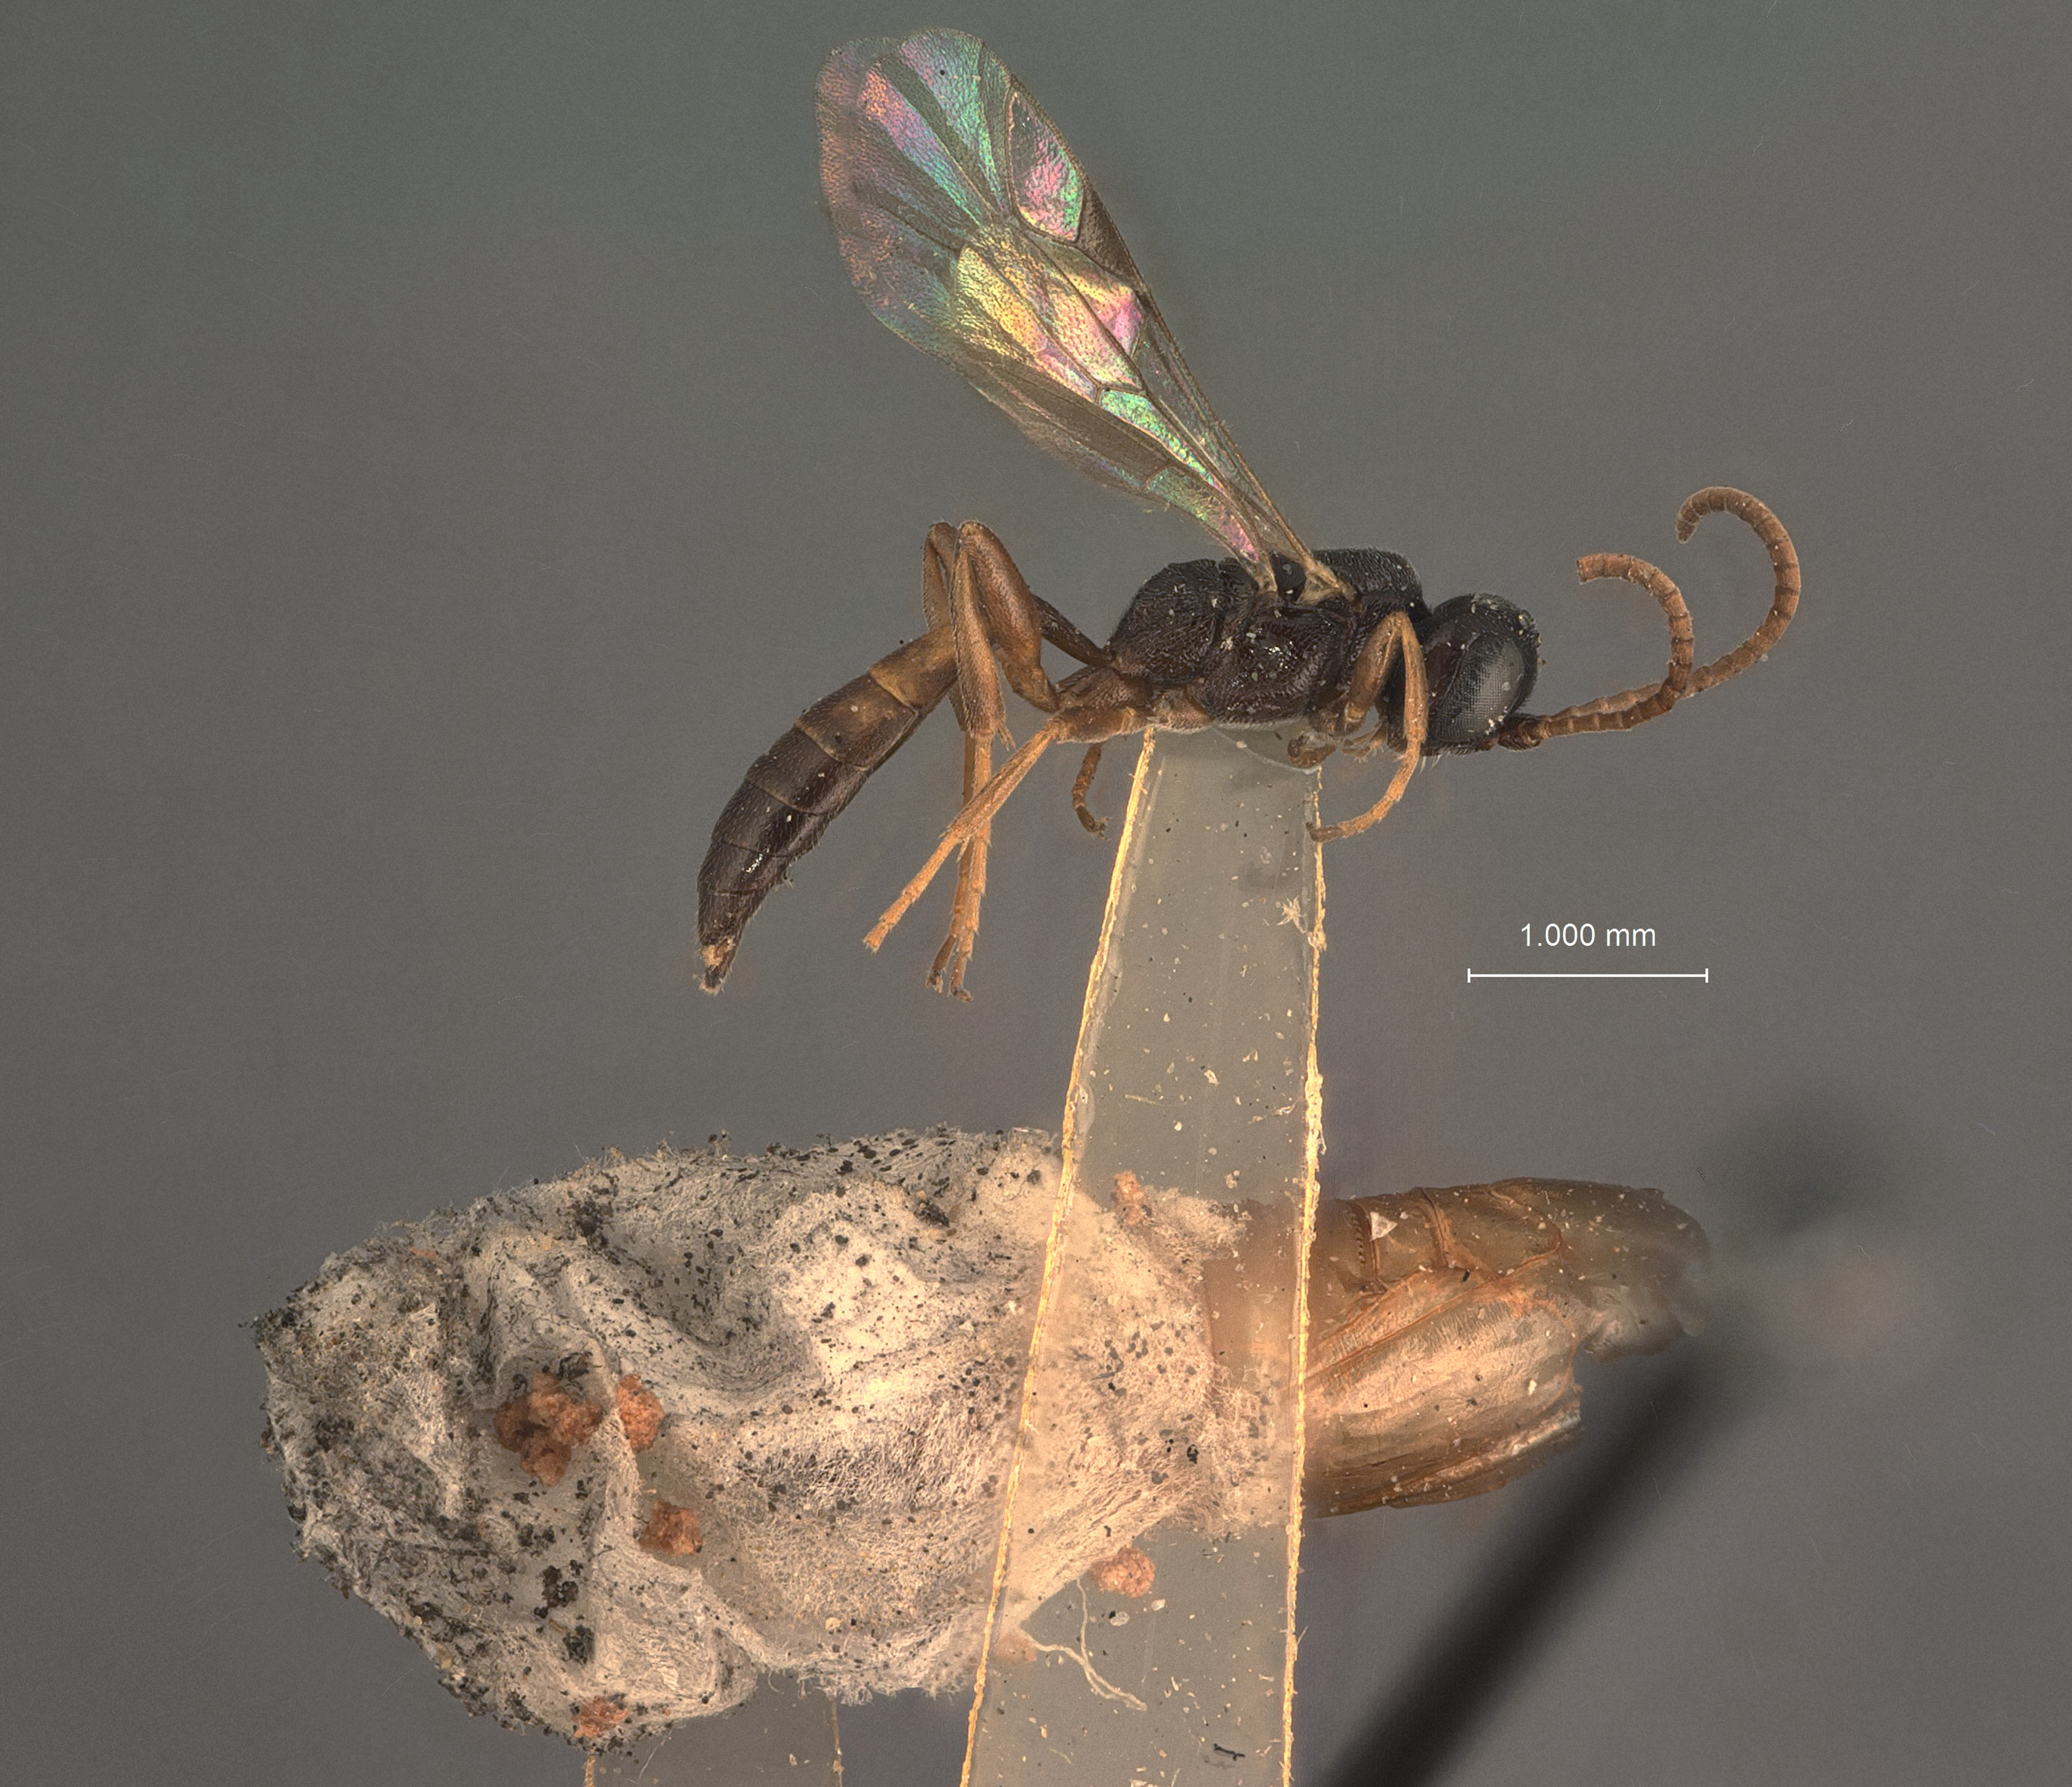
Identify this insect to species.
Phaeogenes epinotiae
